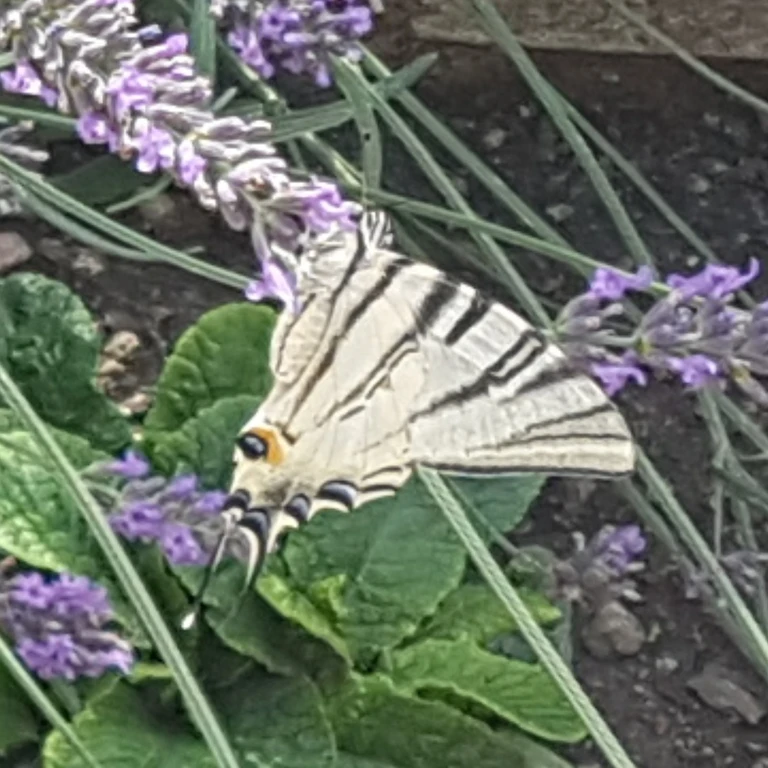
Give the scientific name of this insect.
Iphiclides podalirius
